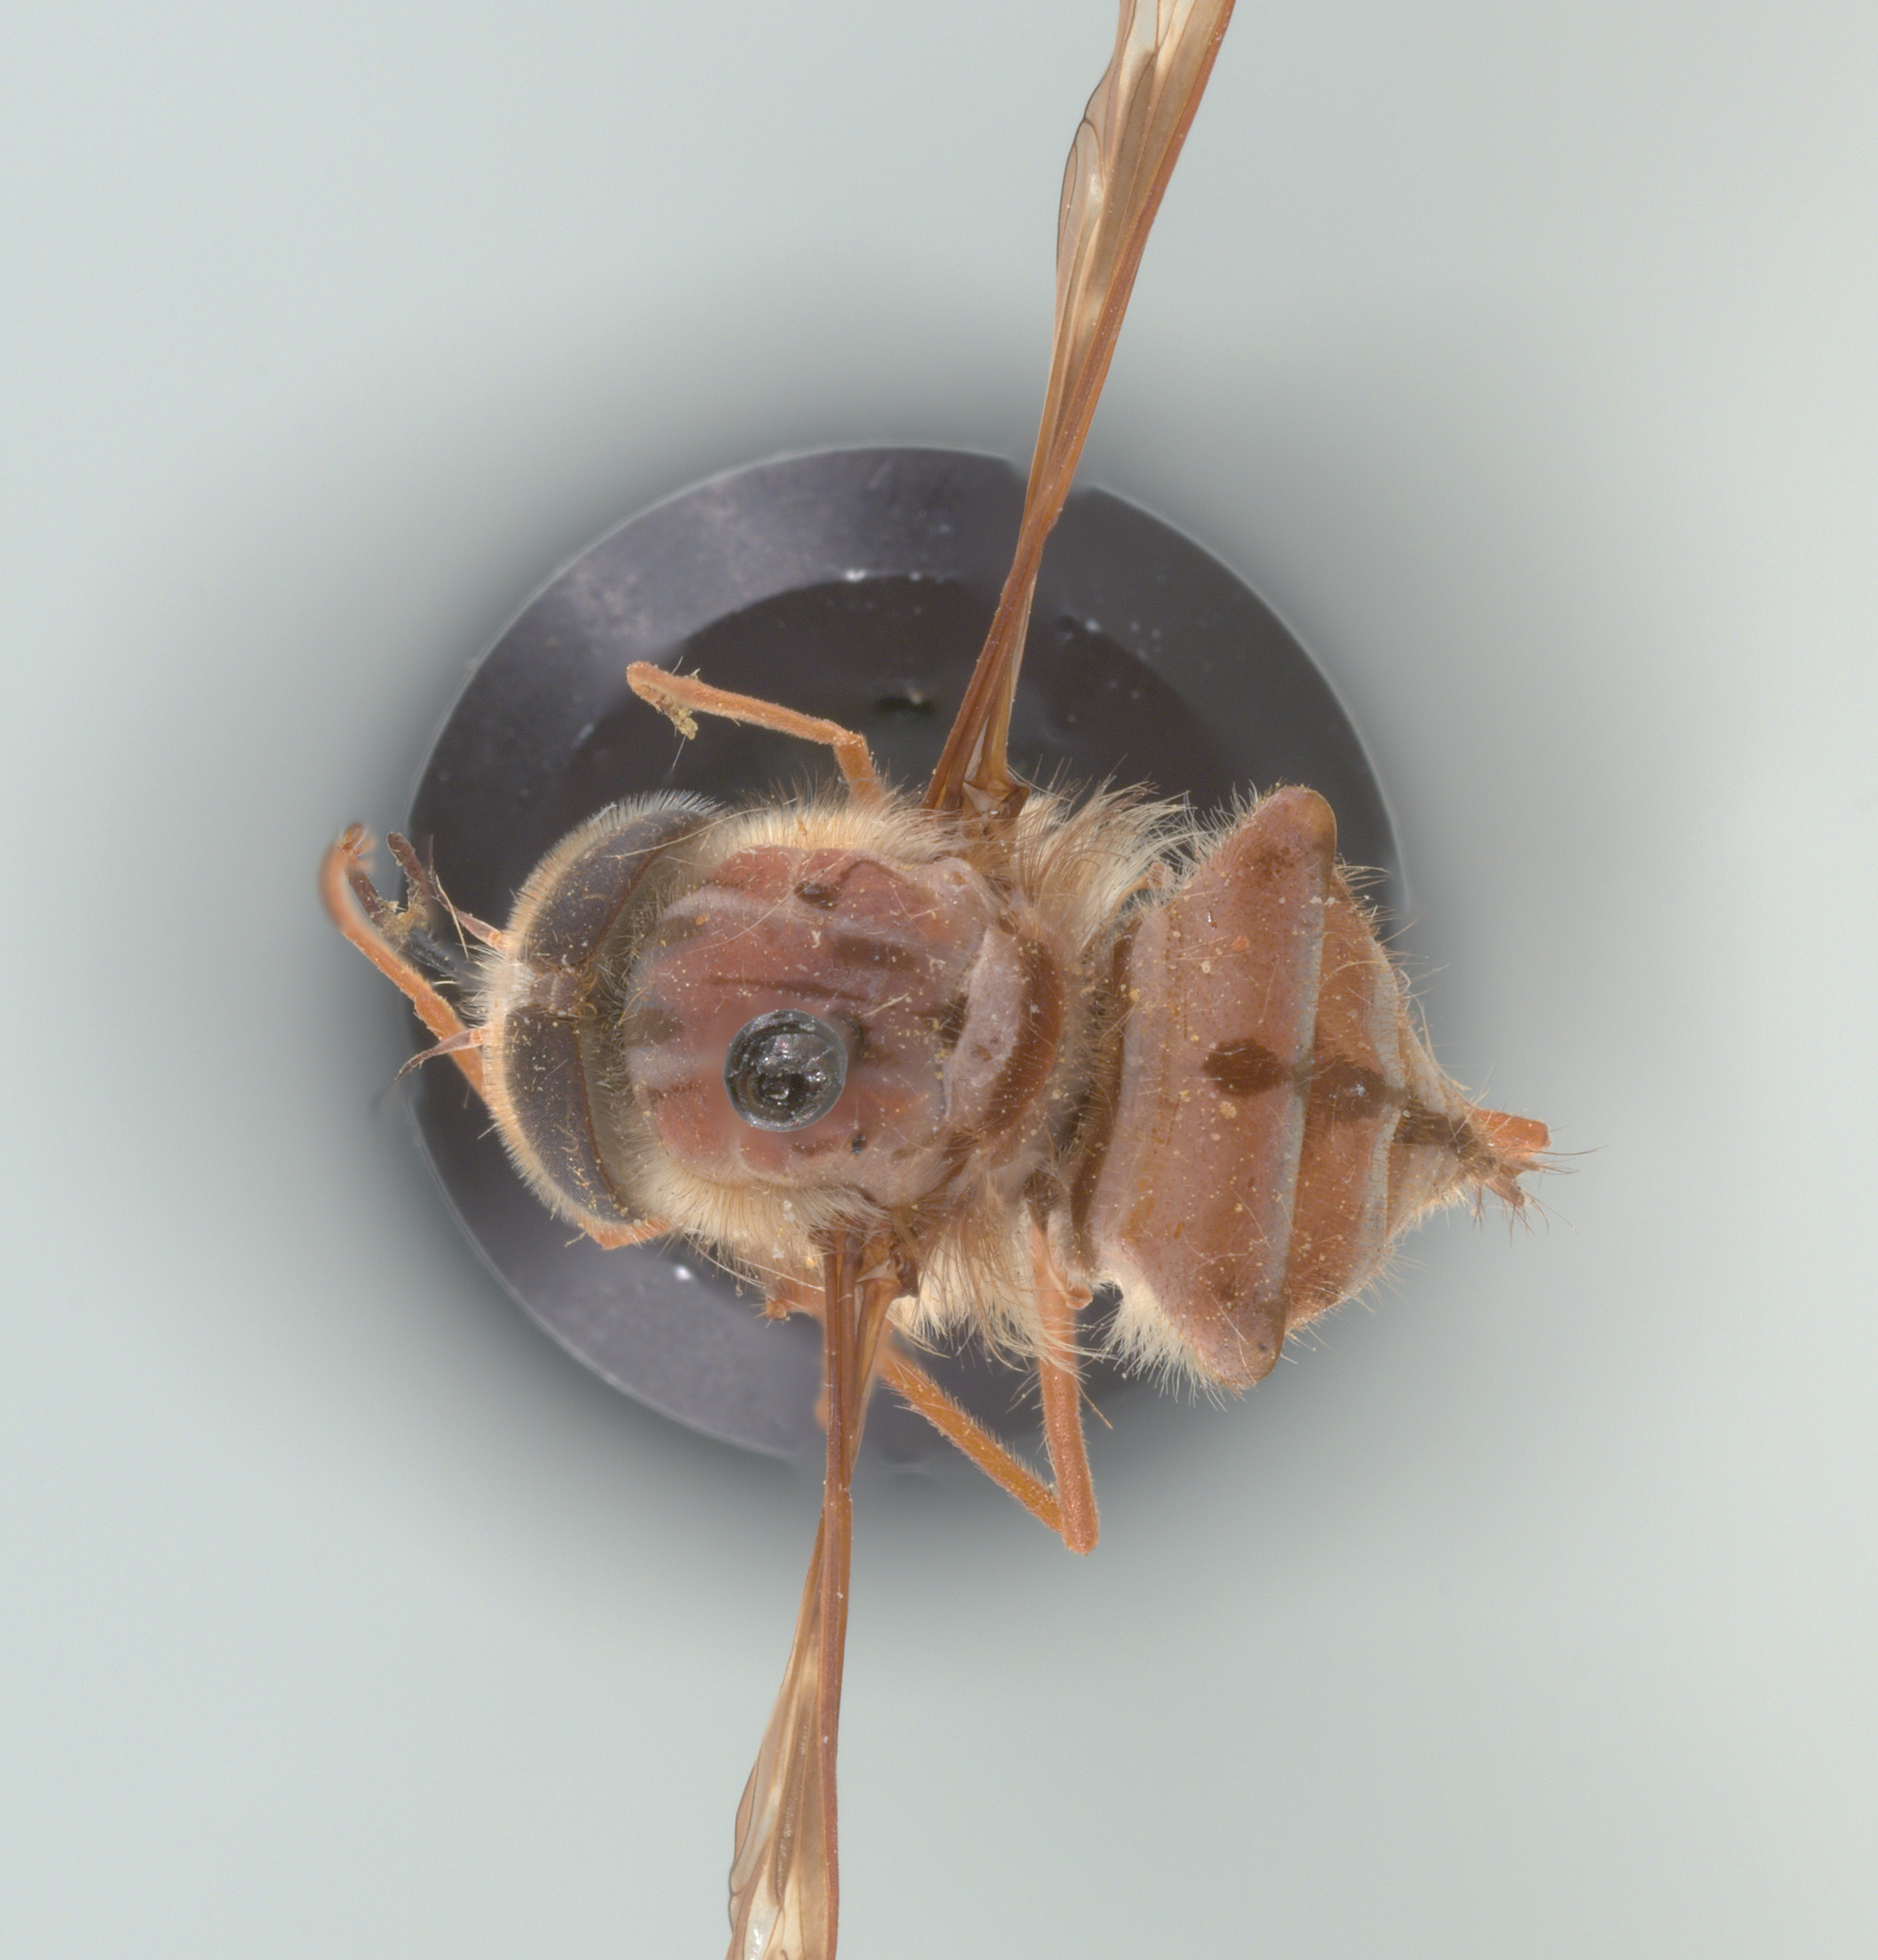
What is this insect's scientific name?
Hirmoneura nubipennis (also Trichophthalma nubipennis)
